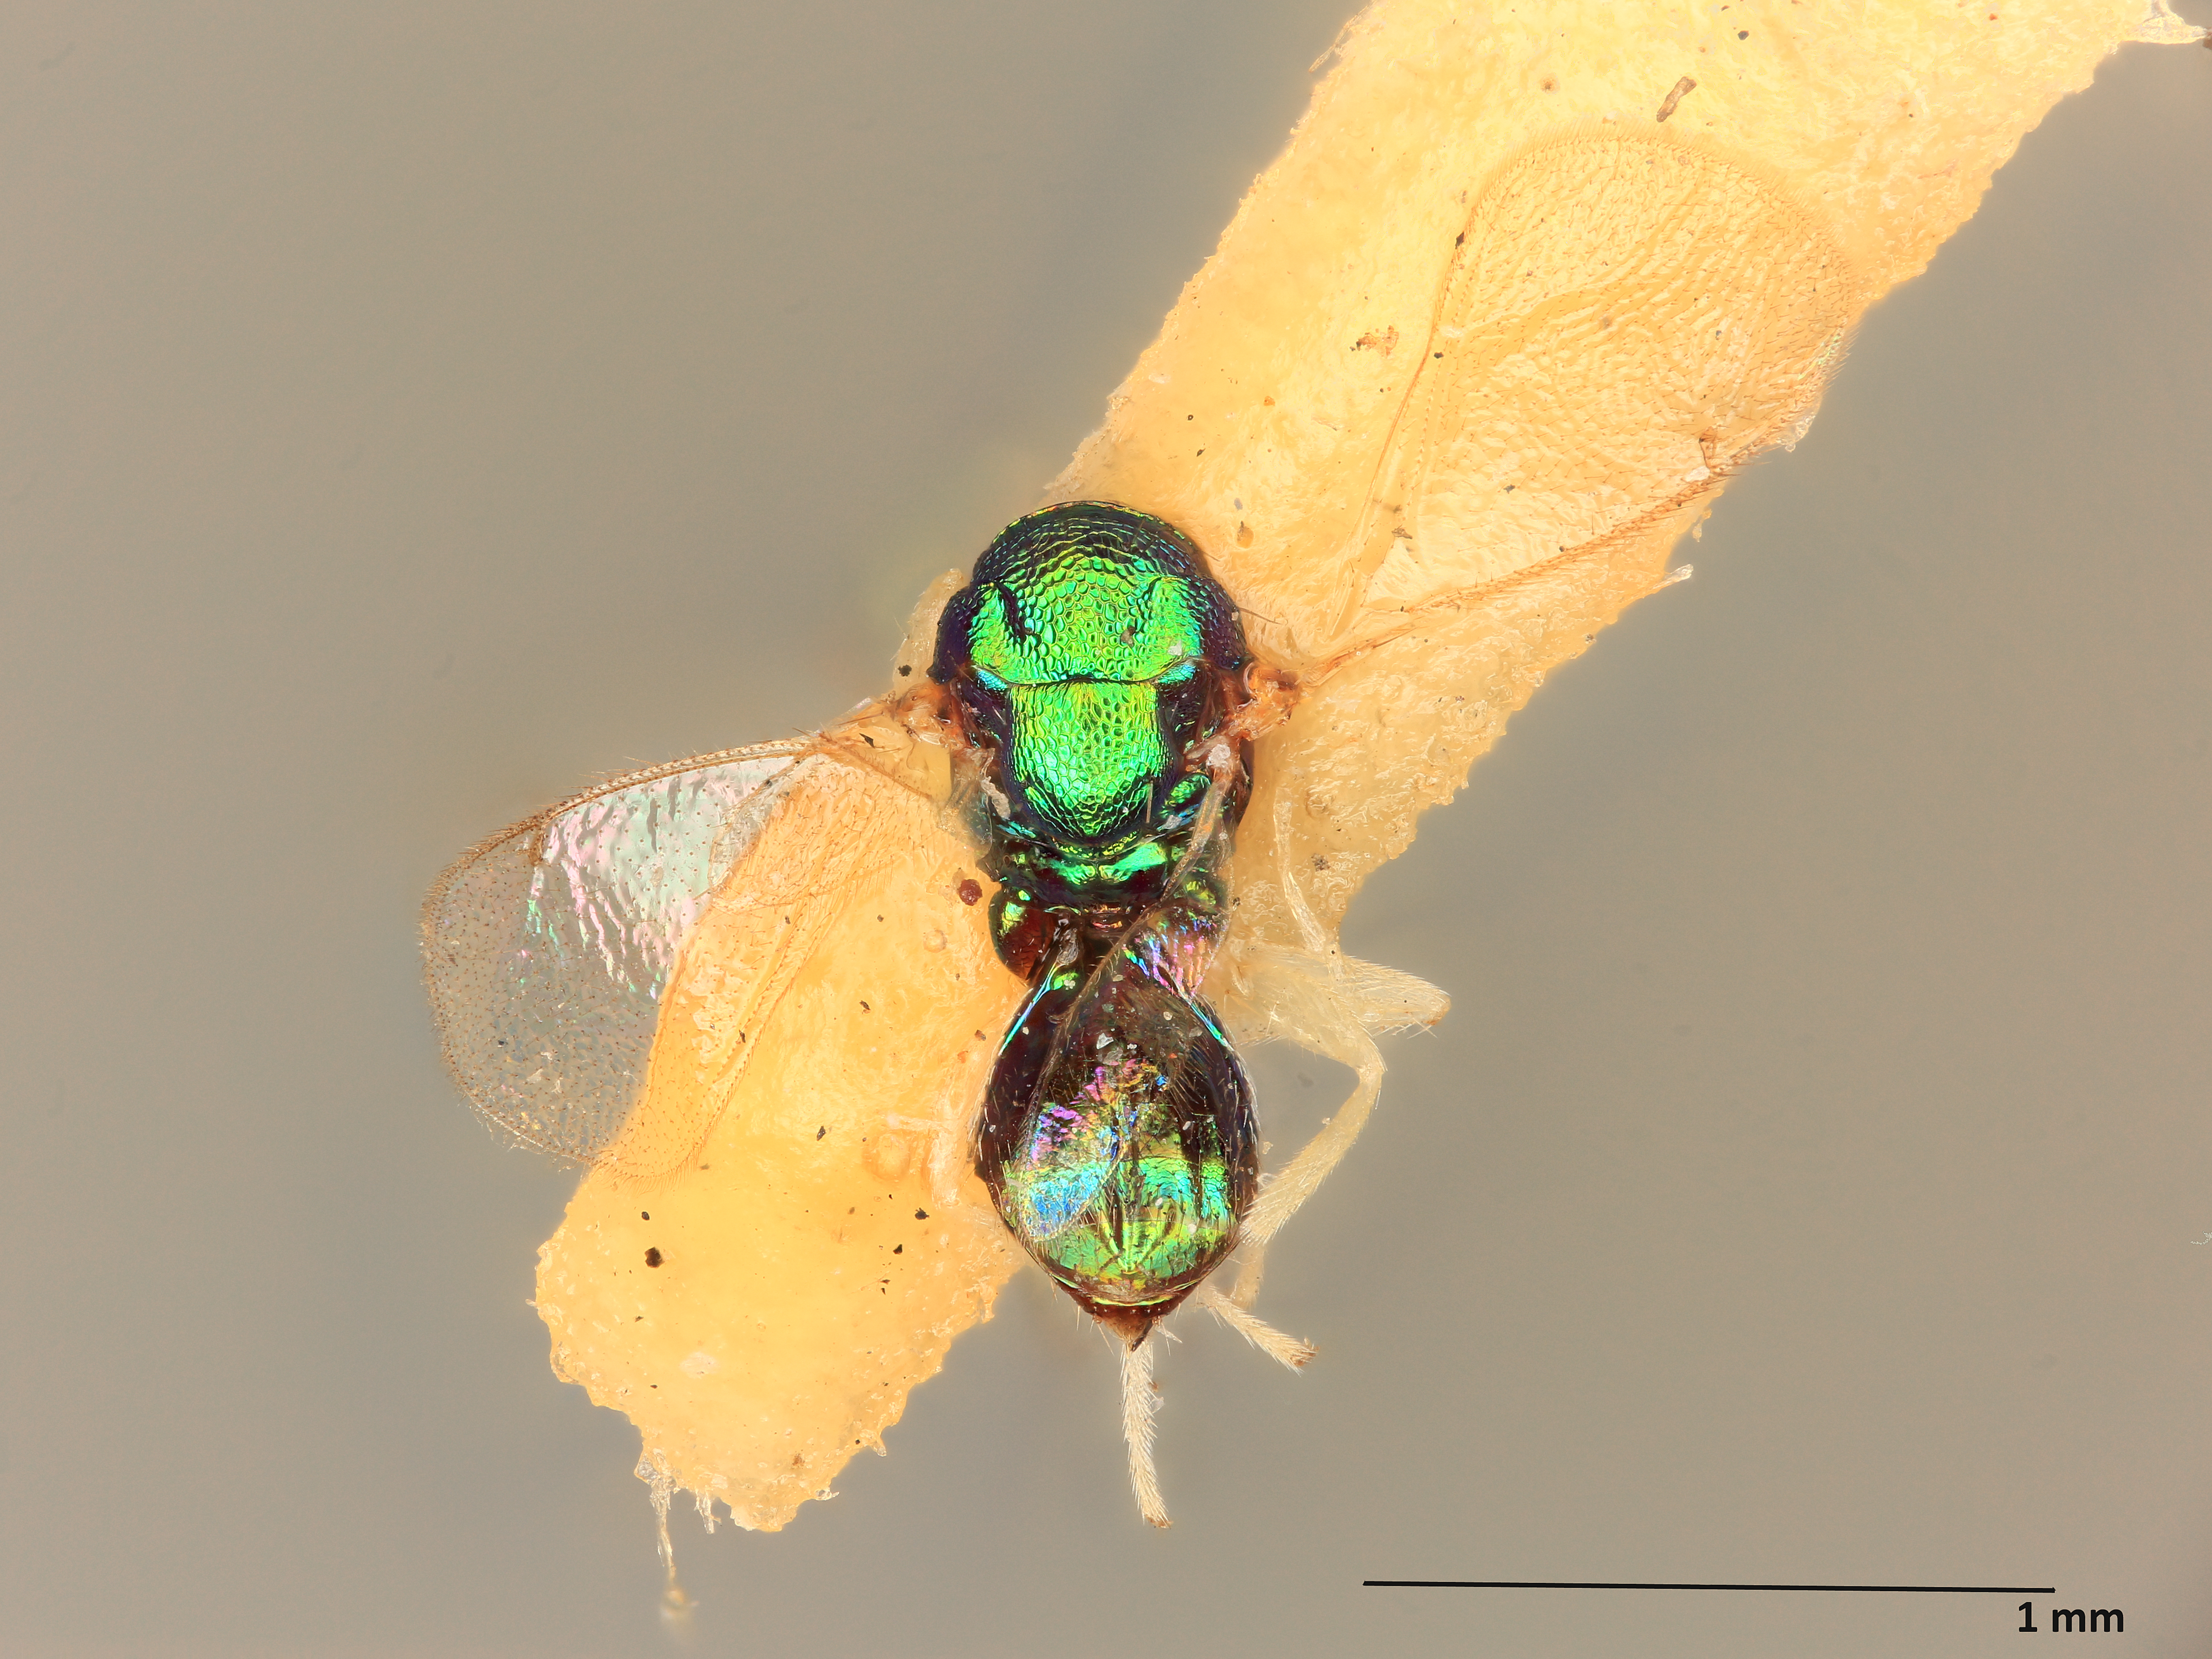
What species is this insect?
Derostenus pallipes
